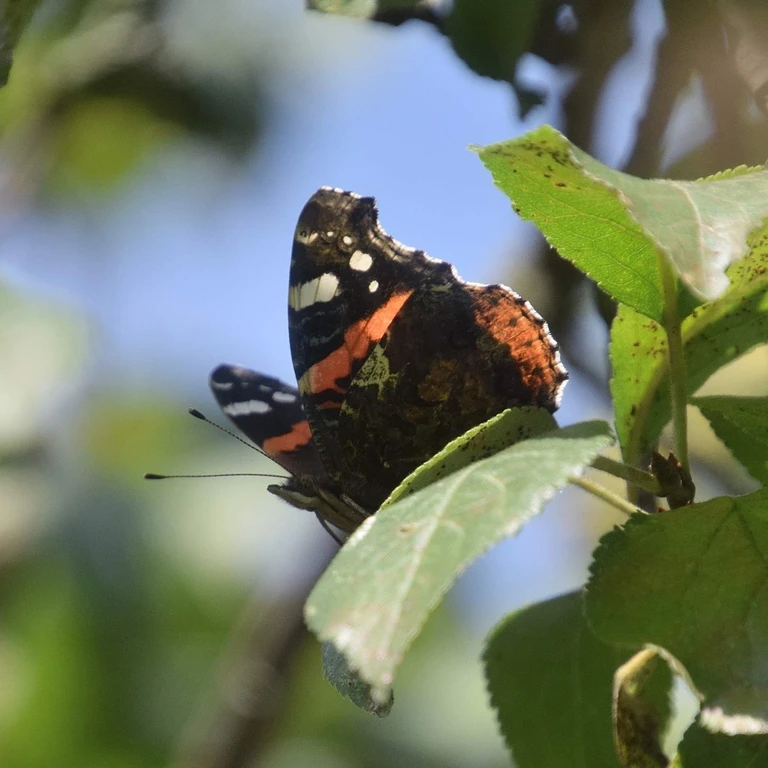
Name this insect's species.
Vanessa atalanta
